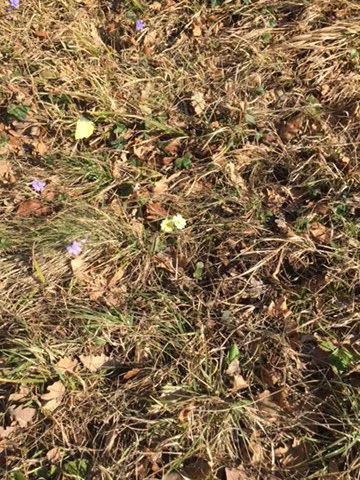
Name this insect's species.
Gonepteryx rhamni
